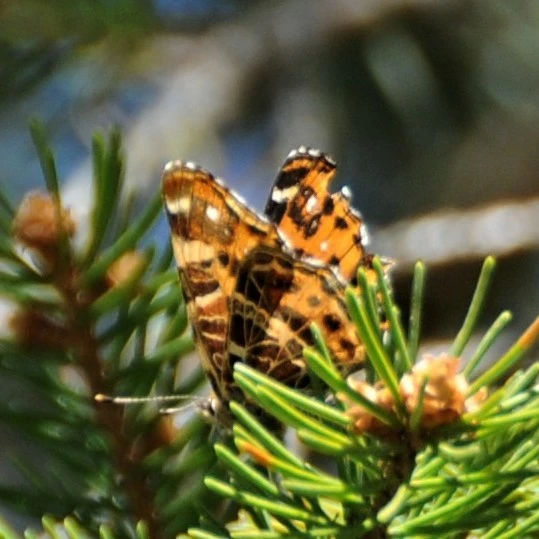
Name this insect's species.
Araschnia levana
